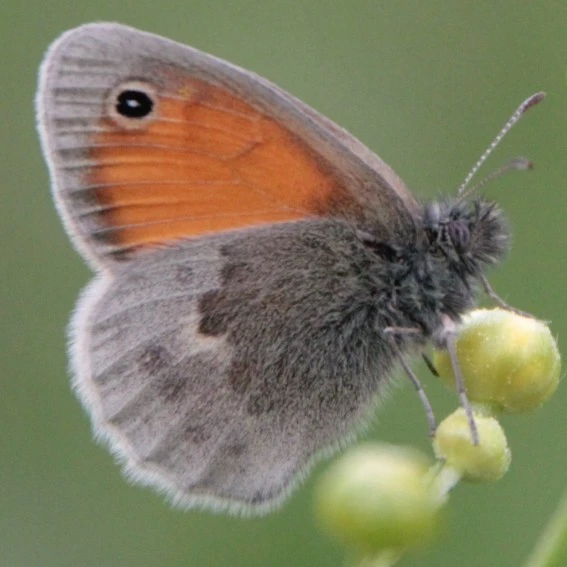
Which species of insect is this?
Coenonympha pamphilus
